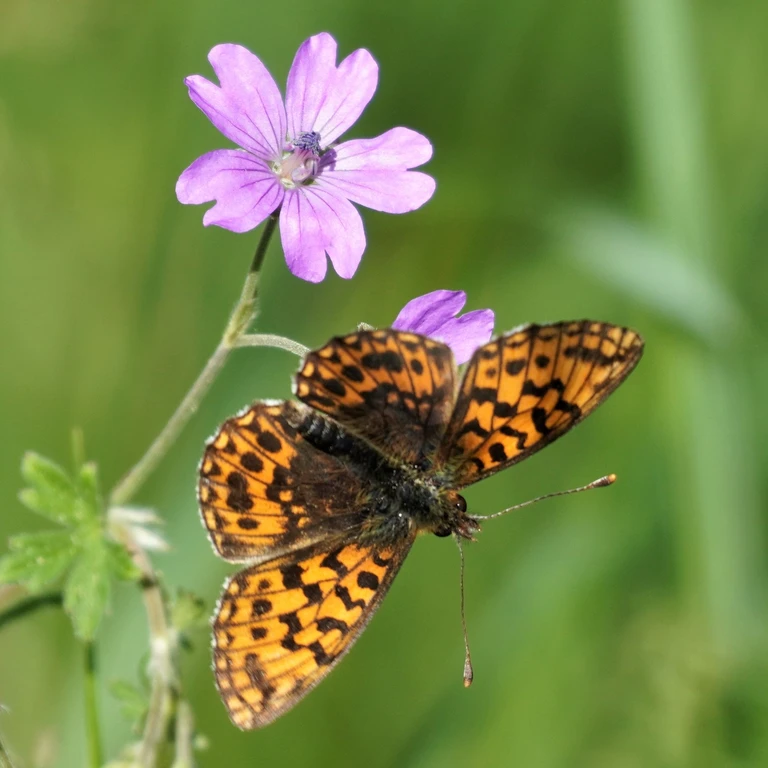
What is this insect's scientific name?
Boloria dia
